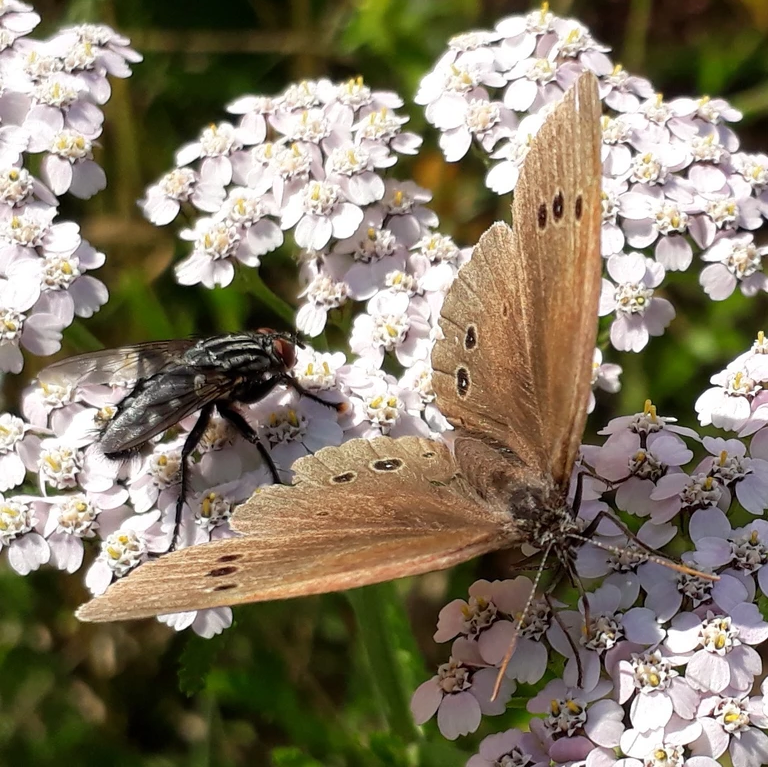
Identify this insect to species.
Aphantopus hyperantus
